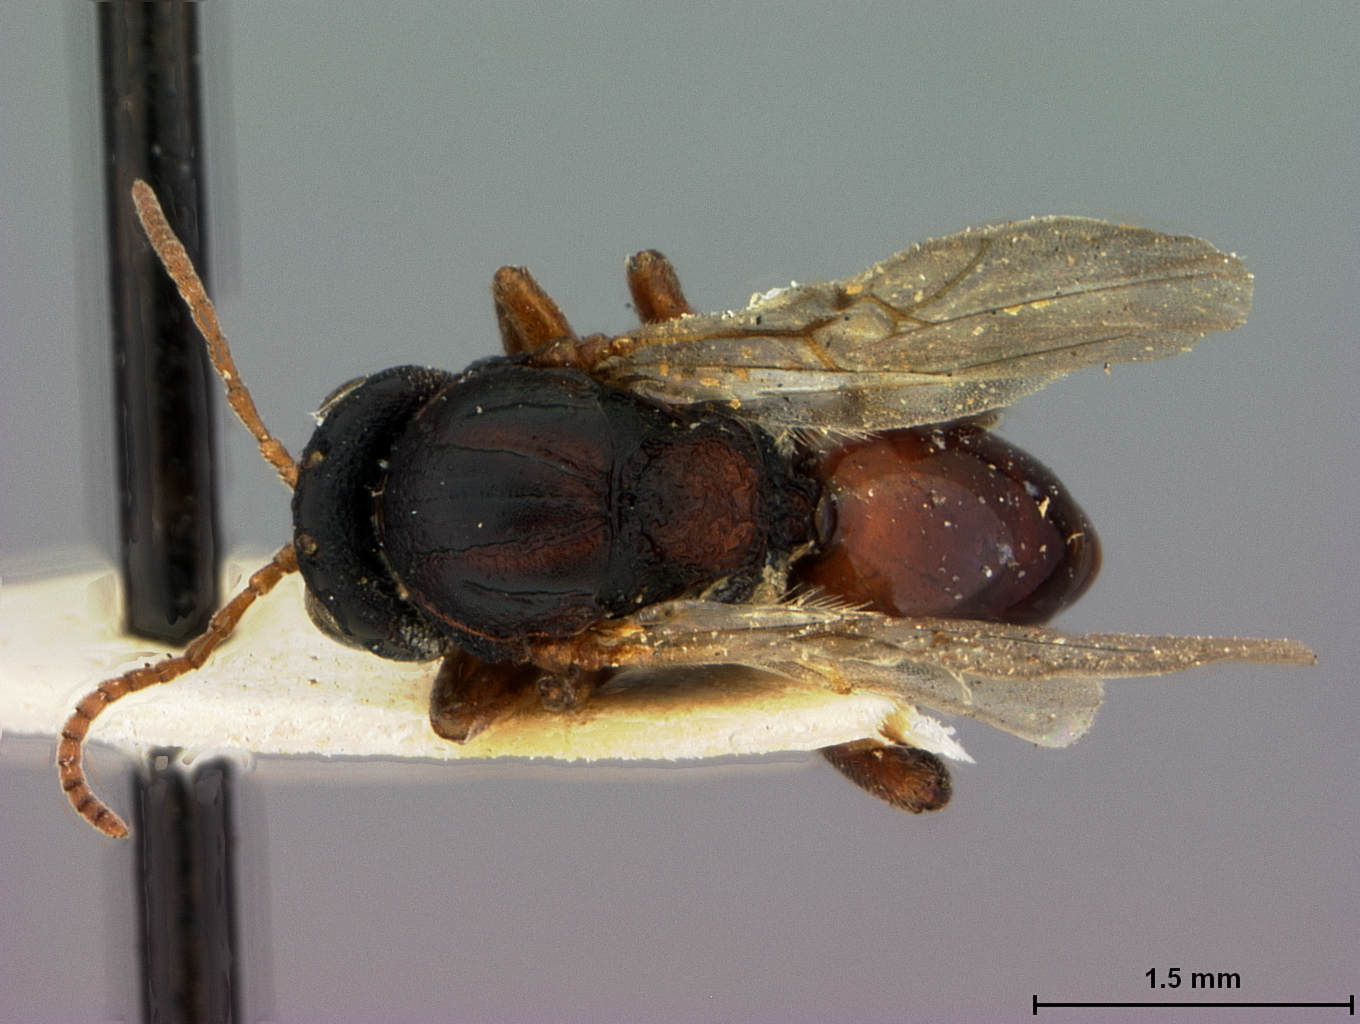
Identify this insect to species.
Callirhytis perobscura
